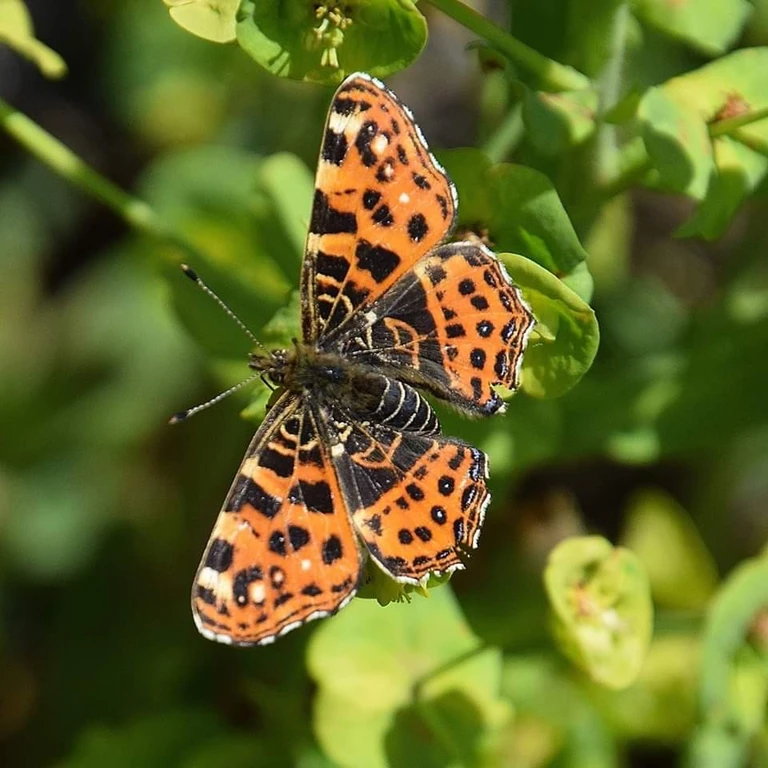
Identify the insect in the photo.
Araschnia levana
